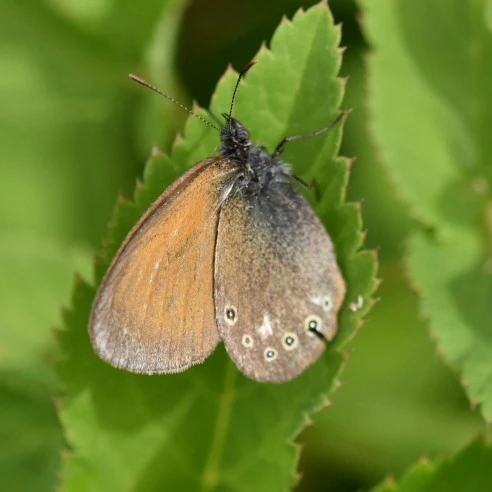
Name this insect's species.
Coenonympha glycerion (also Coenonympha iphis)
